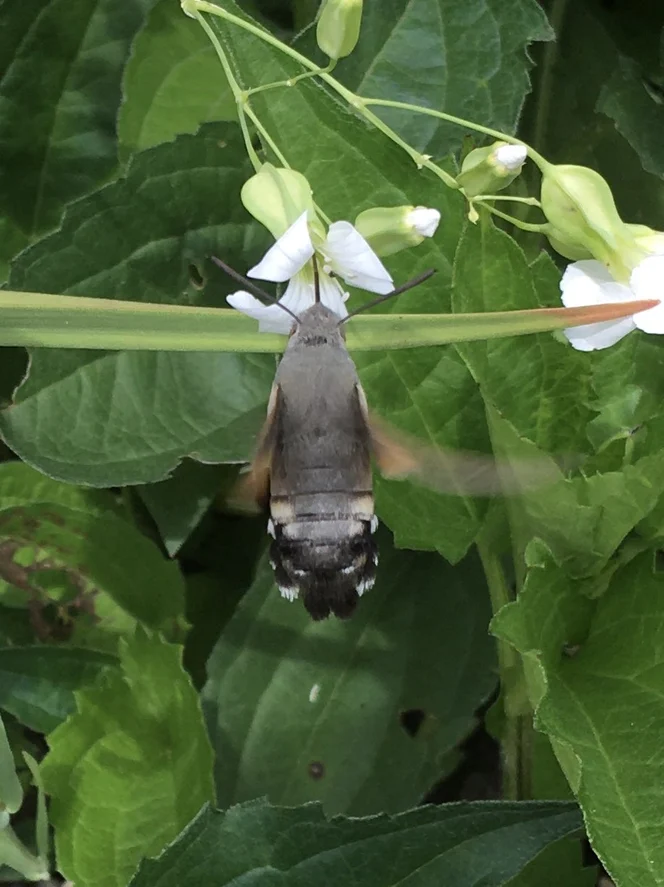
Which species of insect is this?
Macroglossum stellatarum
